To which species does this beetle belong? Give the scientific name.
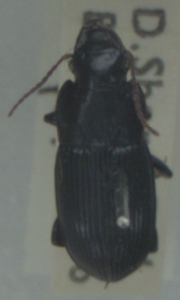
Harpalus rubripes
